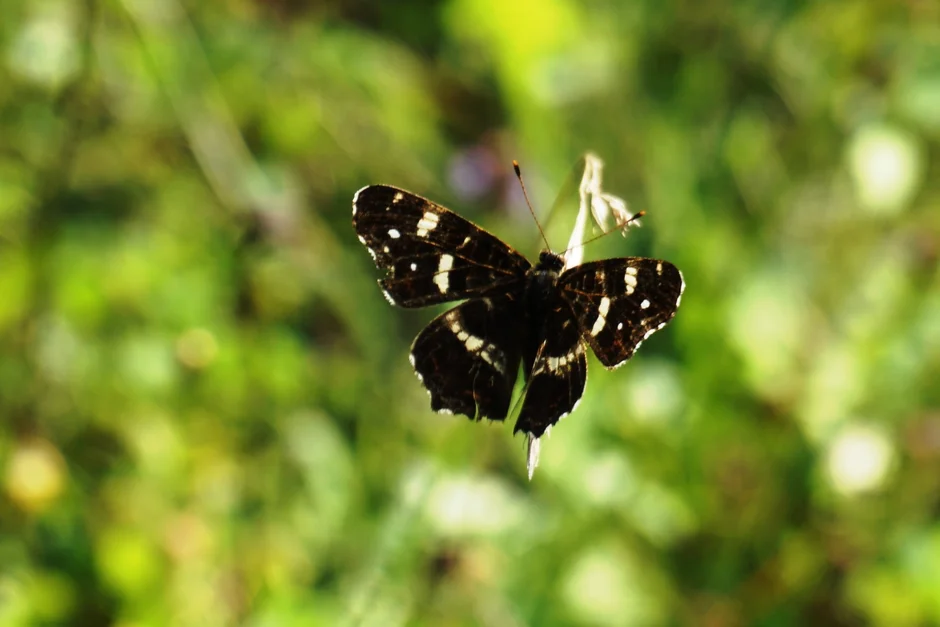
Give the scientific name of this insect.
Araschnia levana
